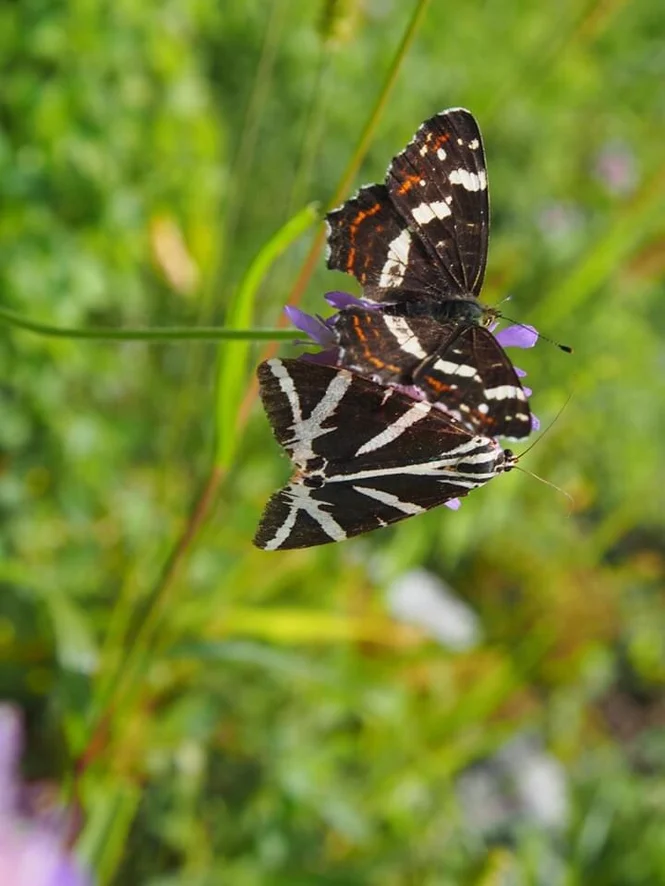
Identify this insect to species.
Araschnia levana
